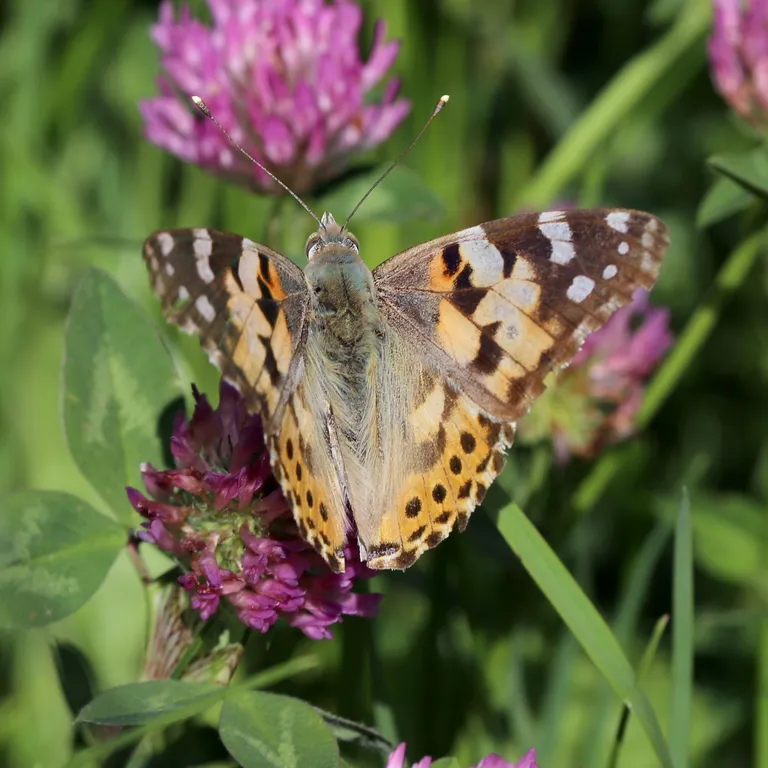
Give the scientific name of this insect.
Vanessa cardui
